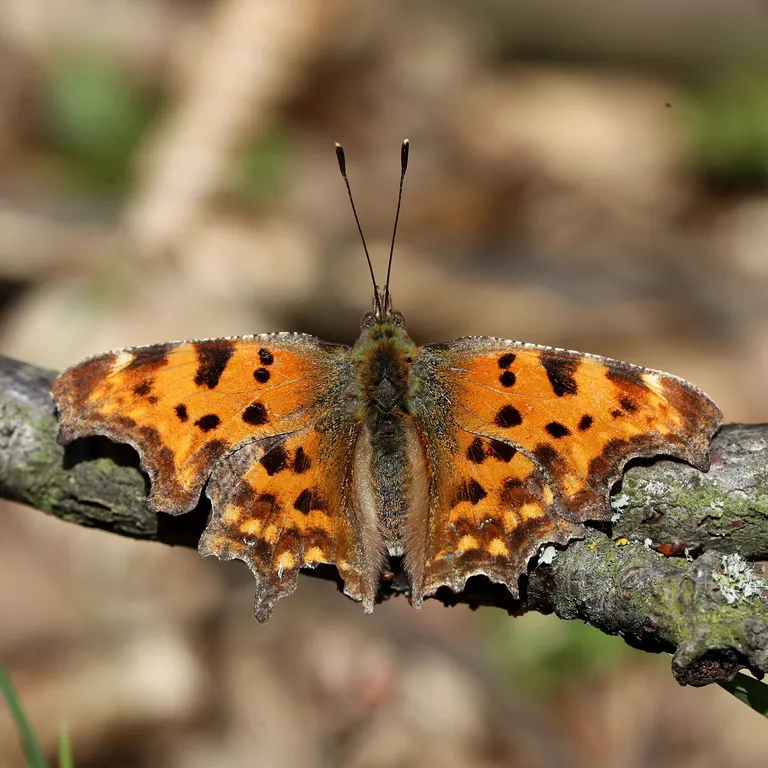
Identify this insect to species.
Polygonia c-album
